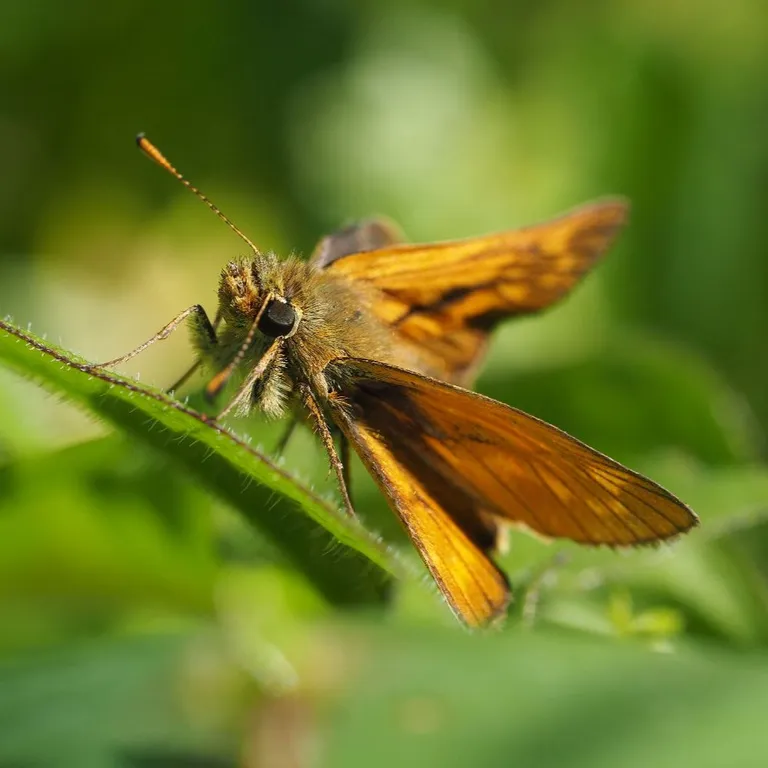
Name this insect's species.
Ochlodes sylvanus (also Ochlodes venata)
